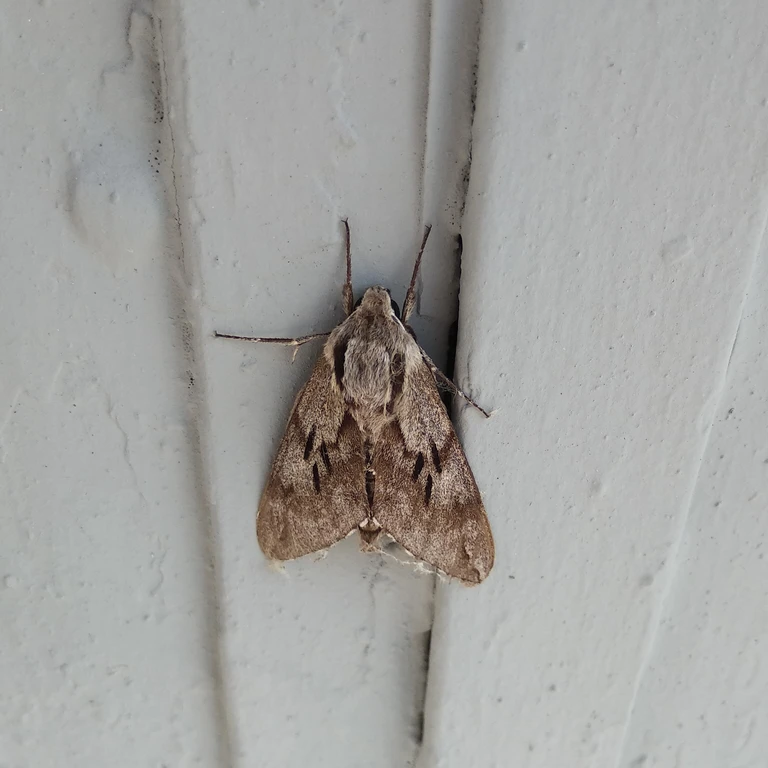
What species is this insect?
Sphinx pinastri
